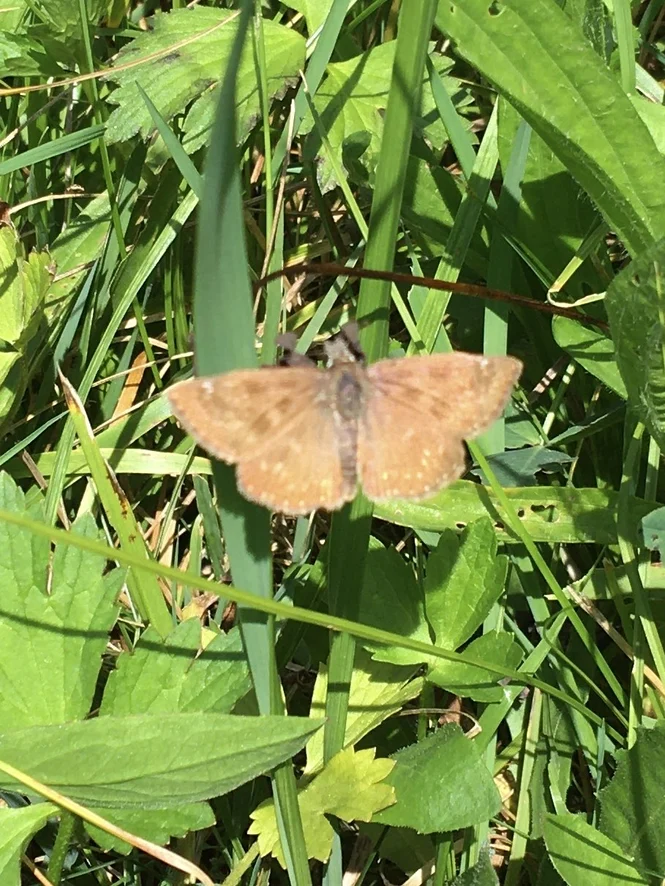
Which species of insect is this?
Erynnis tages
